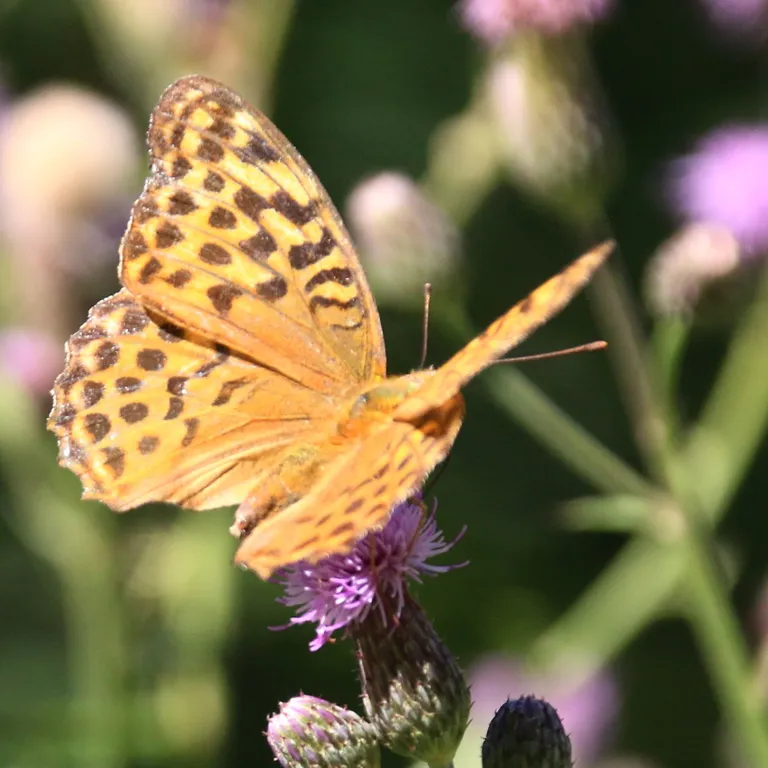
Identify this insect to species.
Argynnis paphia
